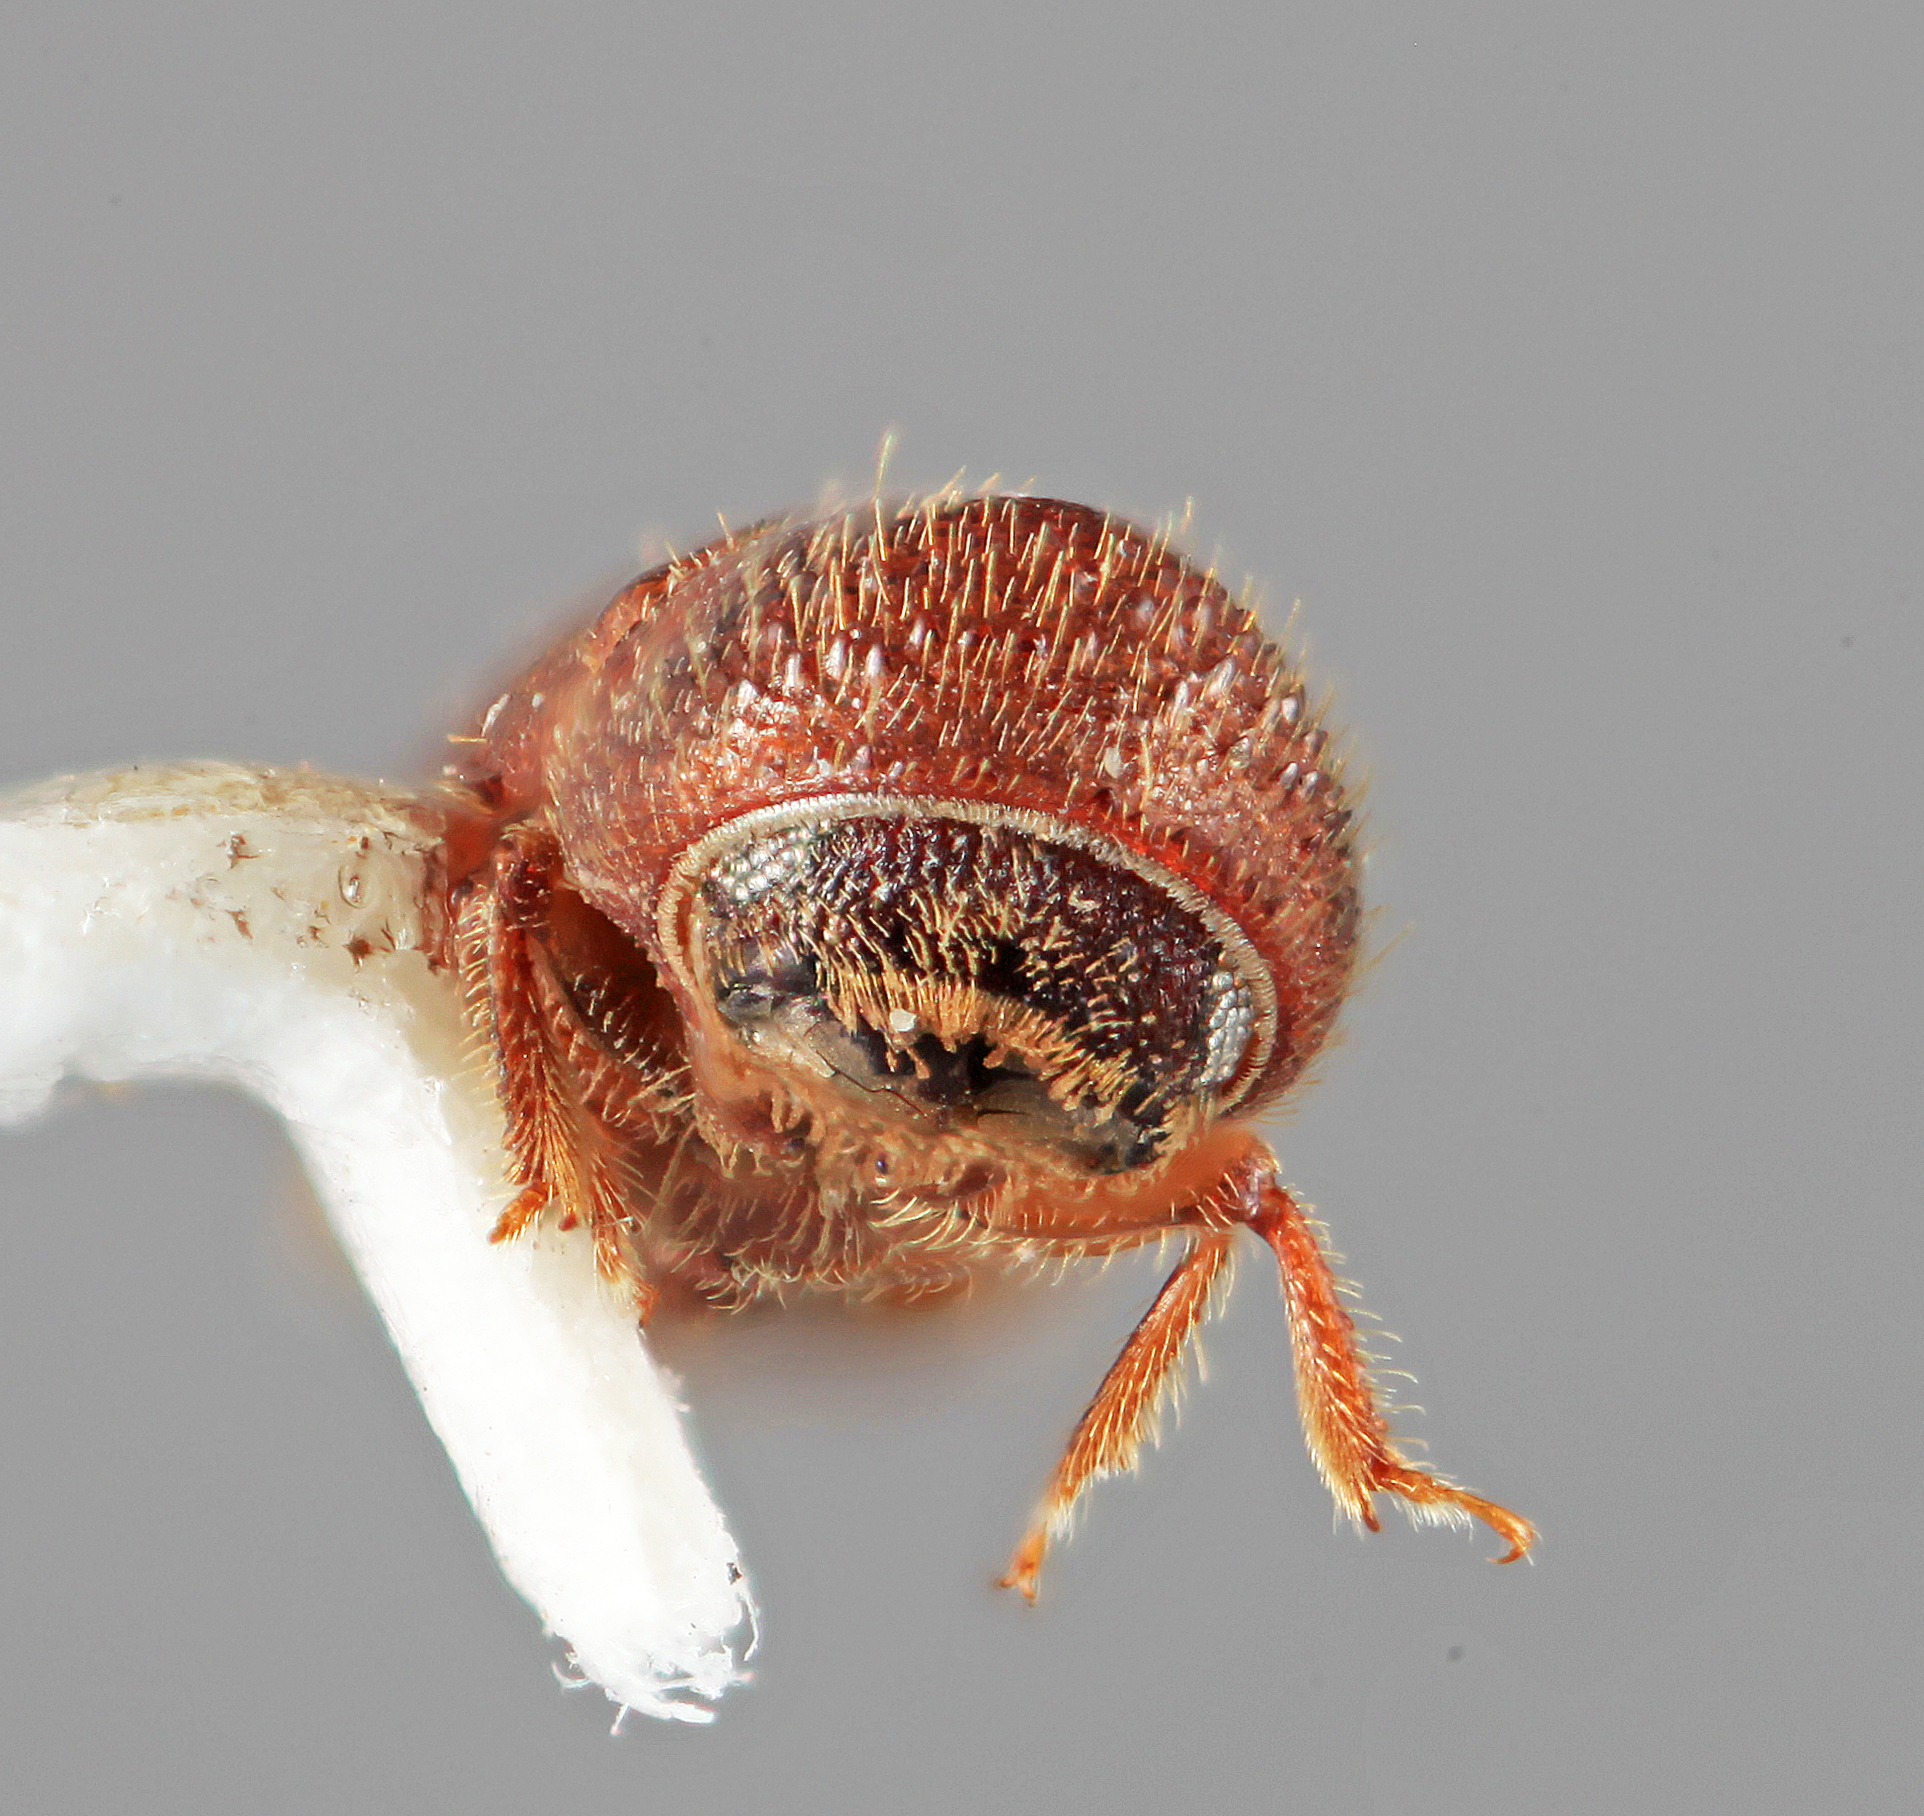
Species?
Cryptocarenus frontalis
